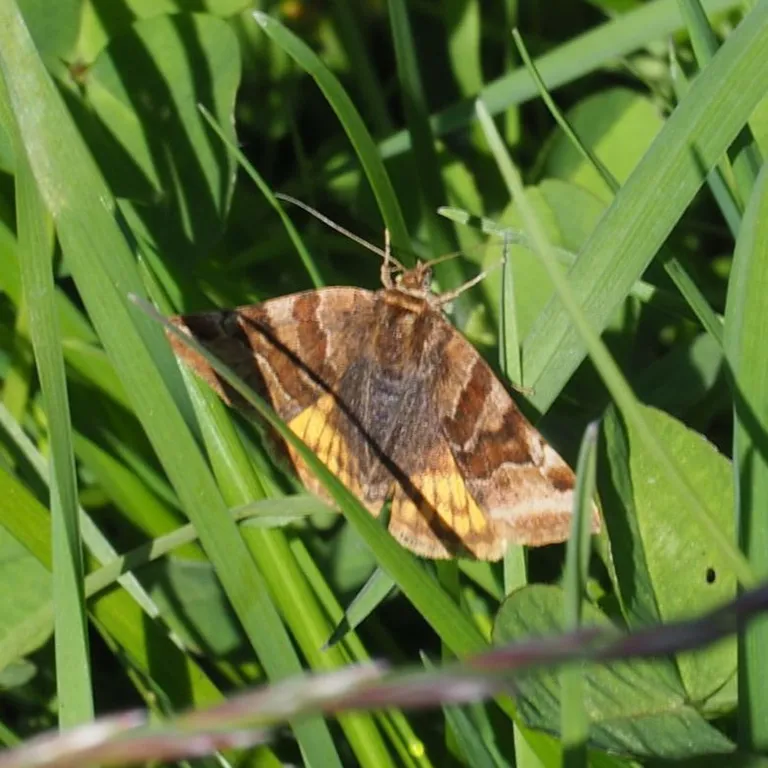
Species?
Euclidia glyphica
